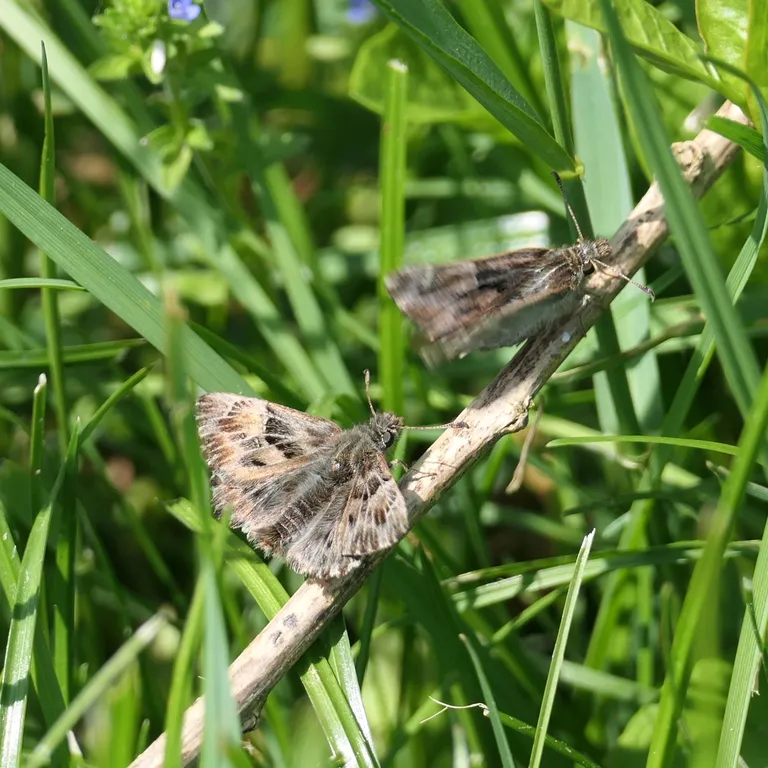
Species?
Carcharodus alceae
